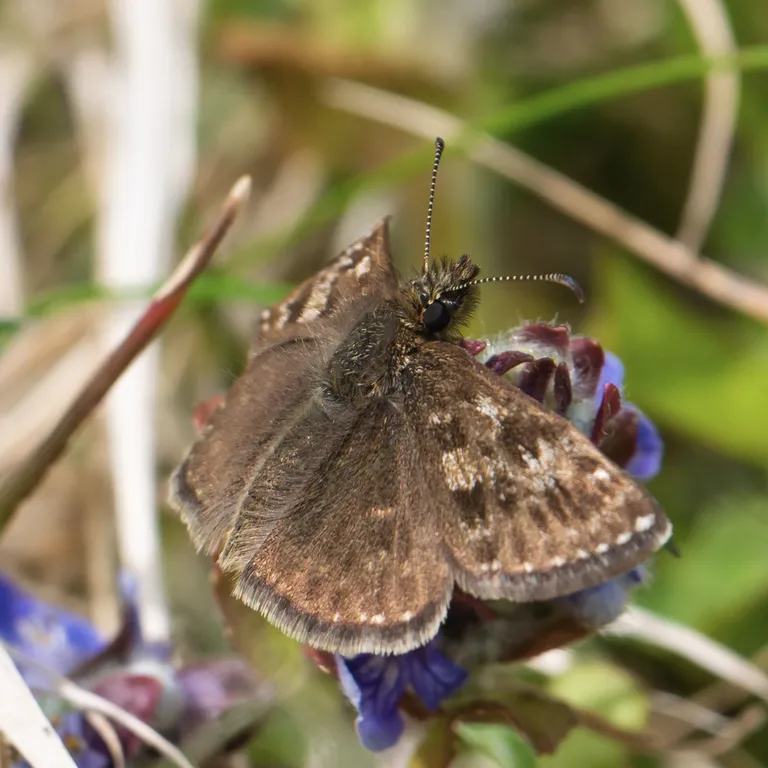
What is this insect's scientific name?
Erynnis tages
